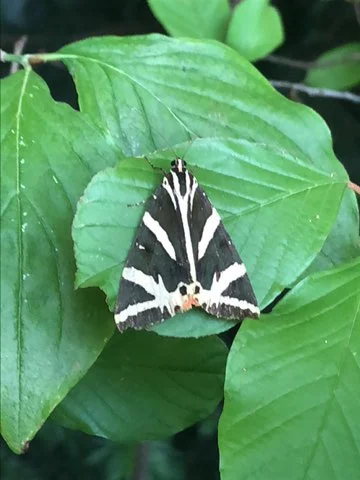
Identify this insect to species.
Euplagia quadripunctaria
